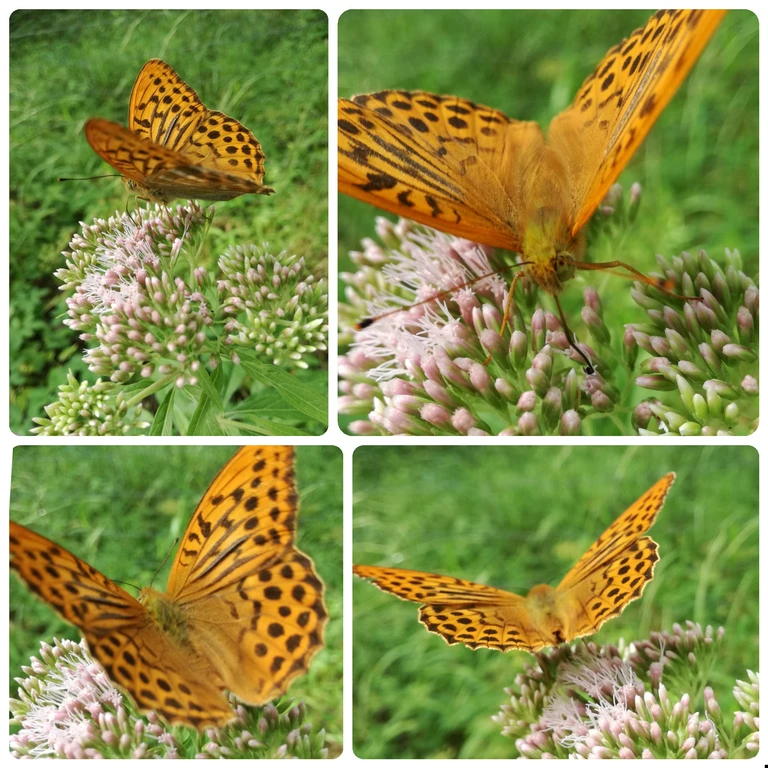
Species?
Argynnis paphia
